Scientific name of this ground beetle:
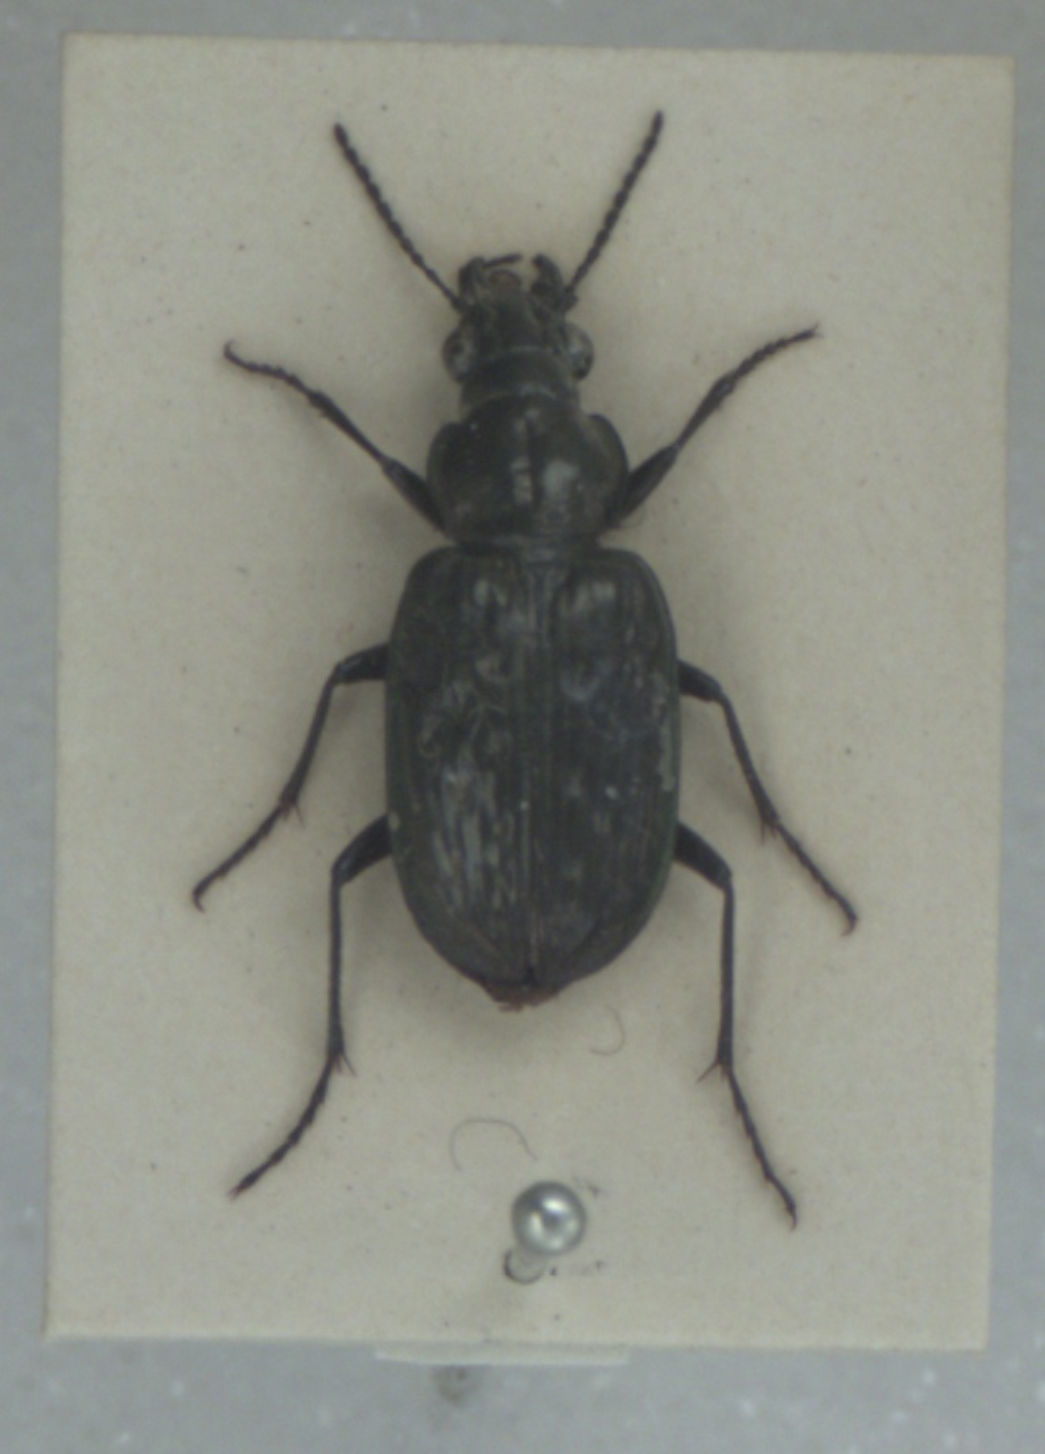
Blethisa multipunctata
